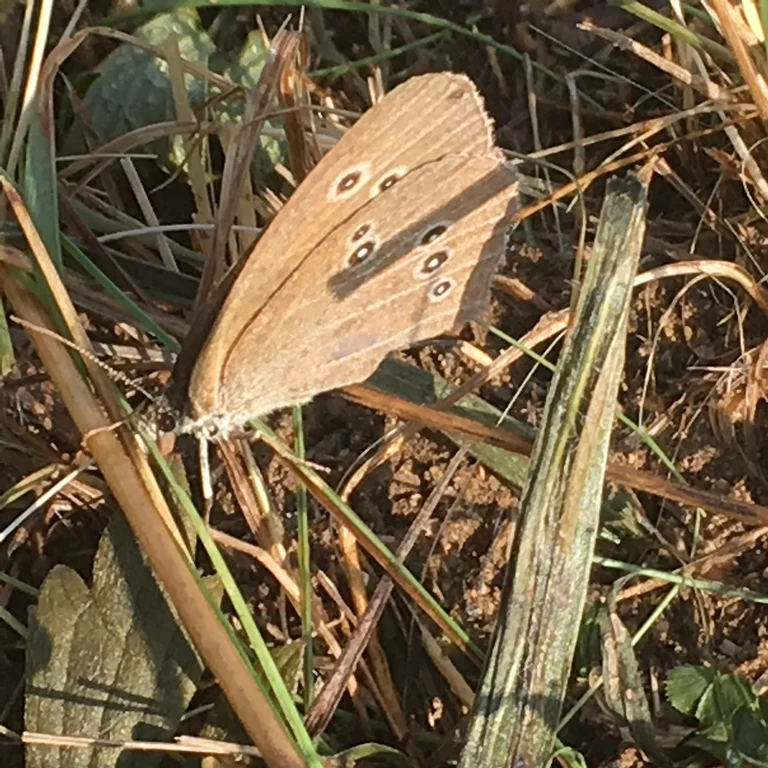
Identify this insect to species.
Aphantopus hyperantus
